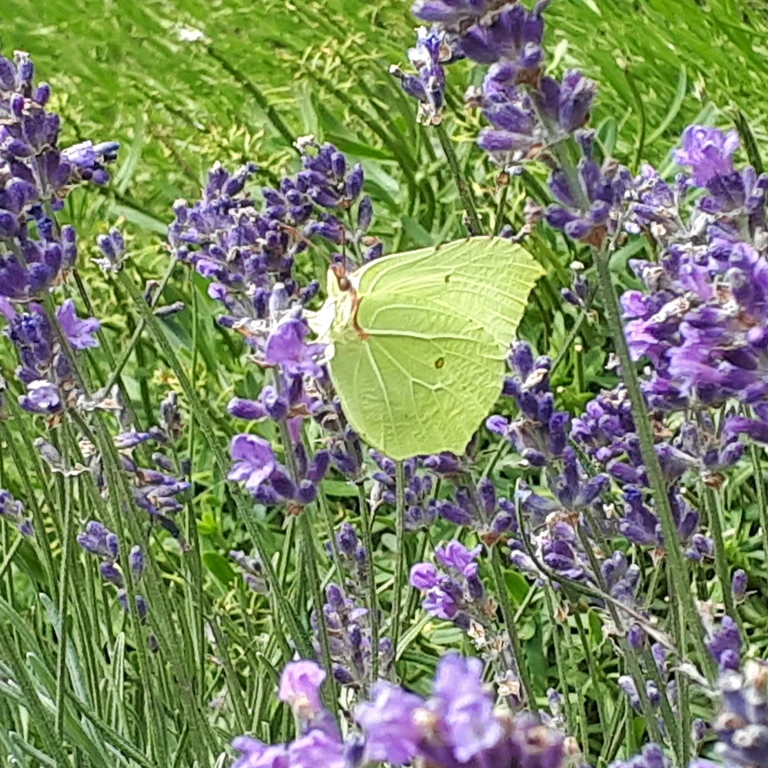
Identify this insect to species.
Gonepteryx rhamni
